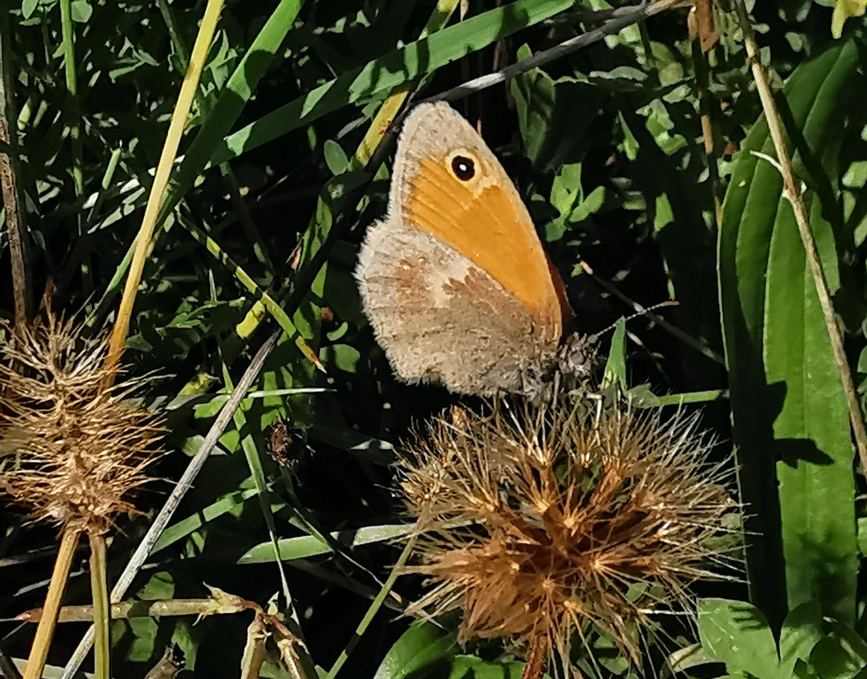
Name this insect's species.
Coenonympha pamphilus
